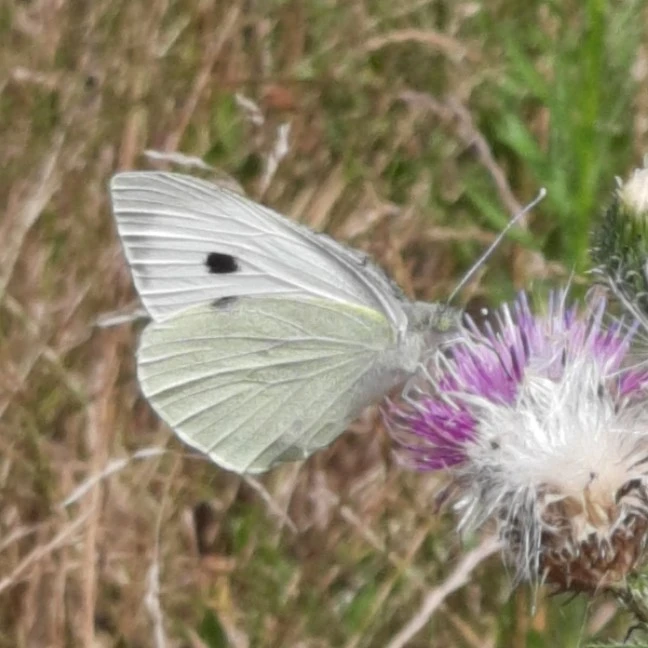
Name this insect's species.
Pieris brassicae
